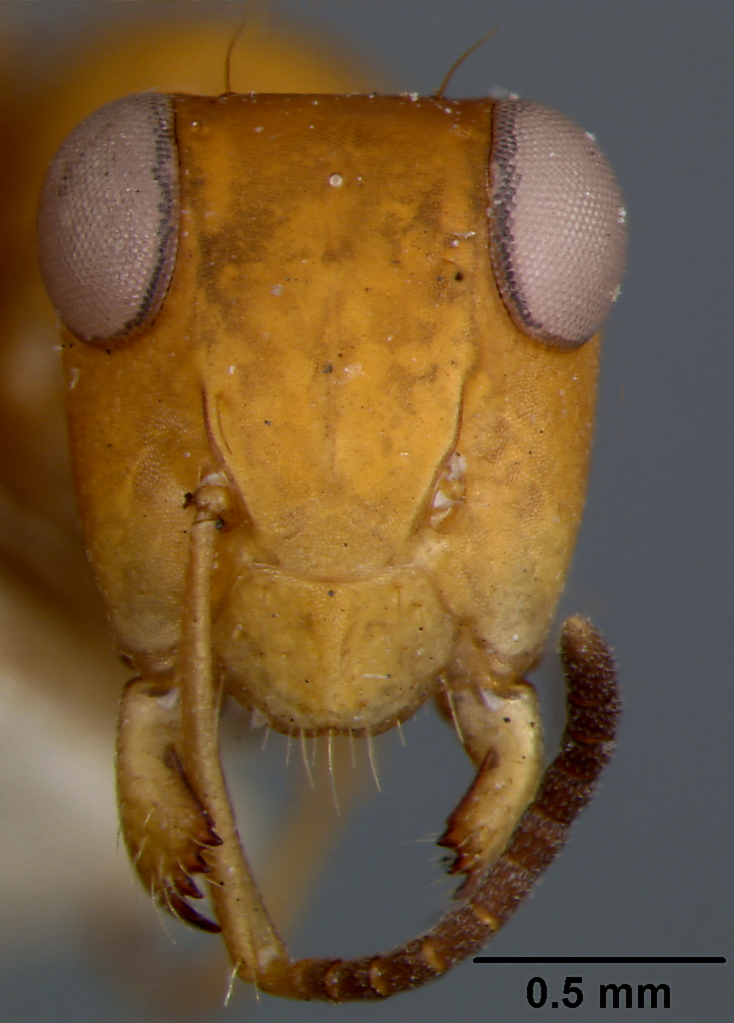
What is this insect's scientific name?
Opisthopsis haddoni
